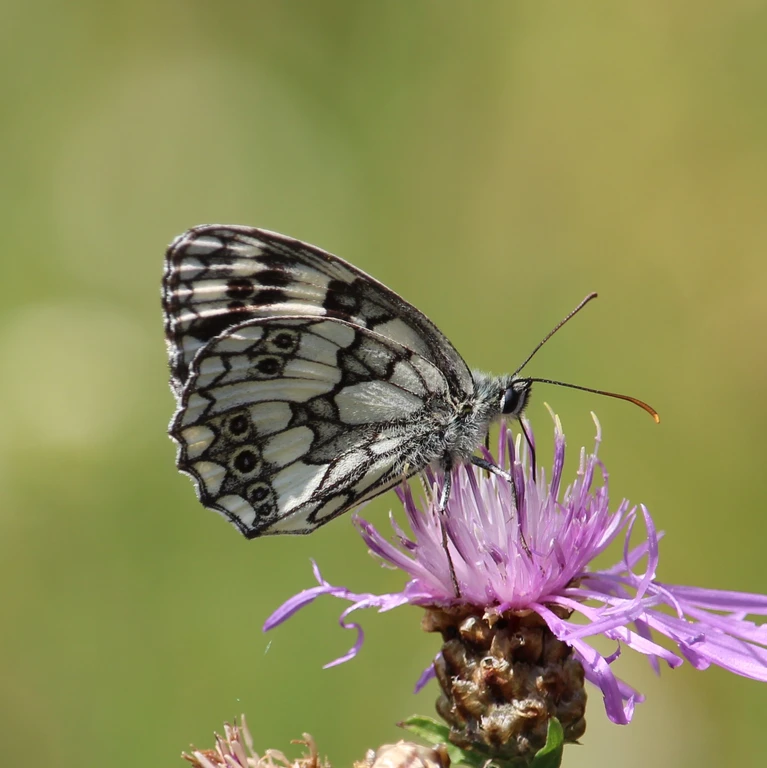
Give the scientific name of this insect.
Melanargia galathea
